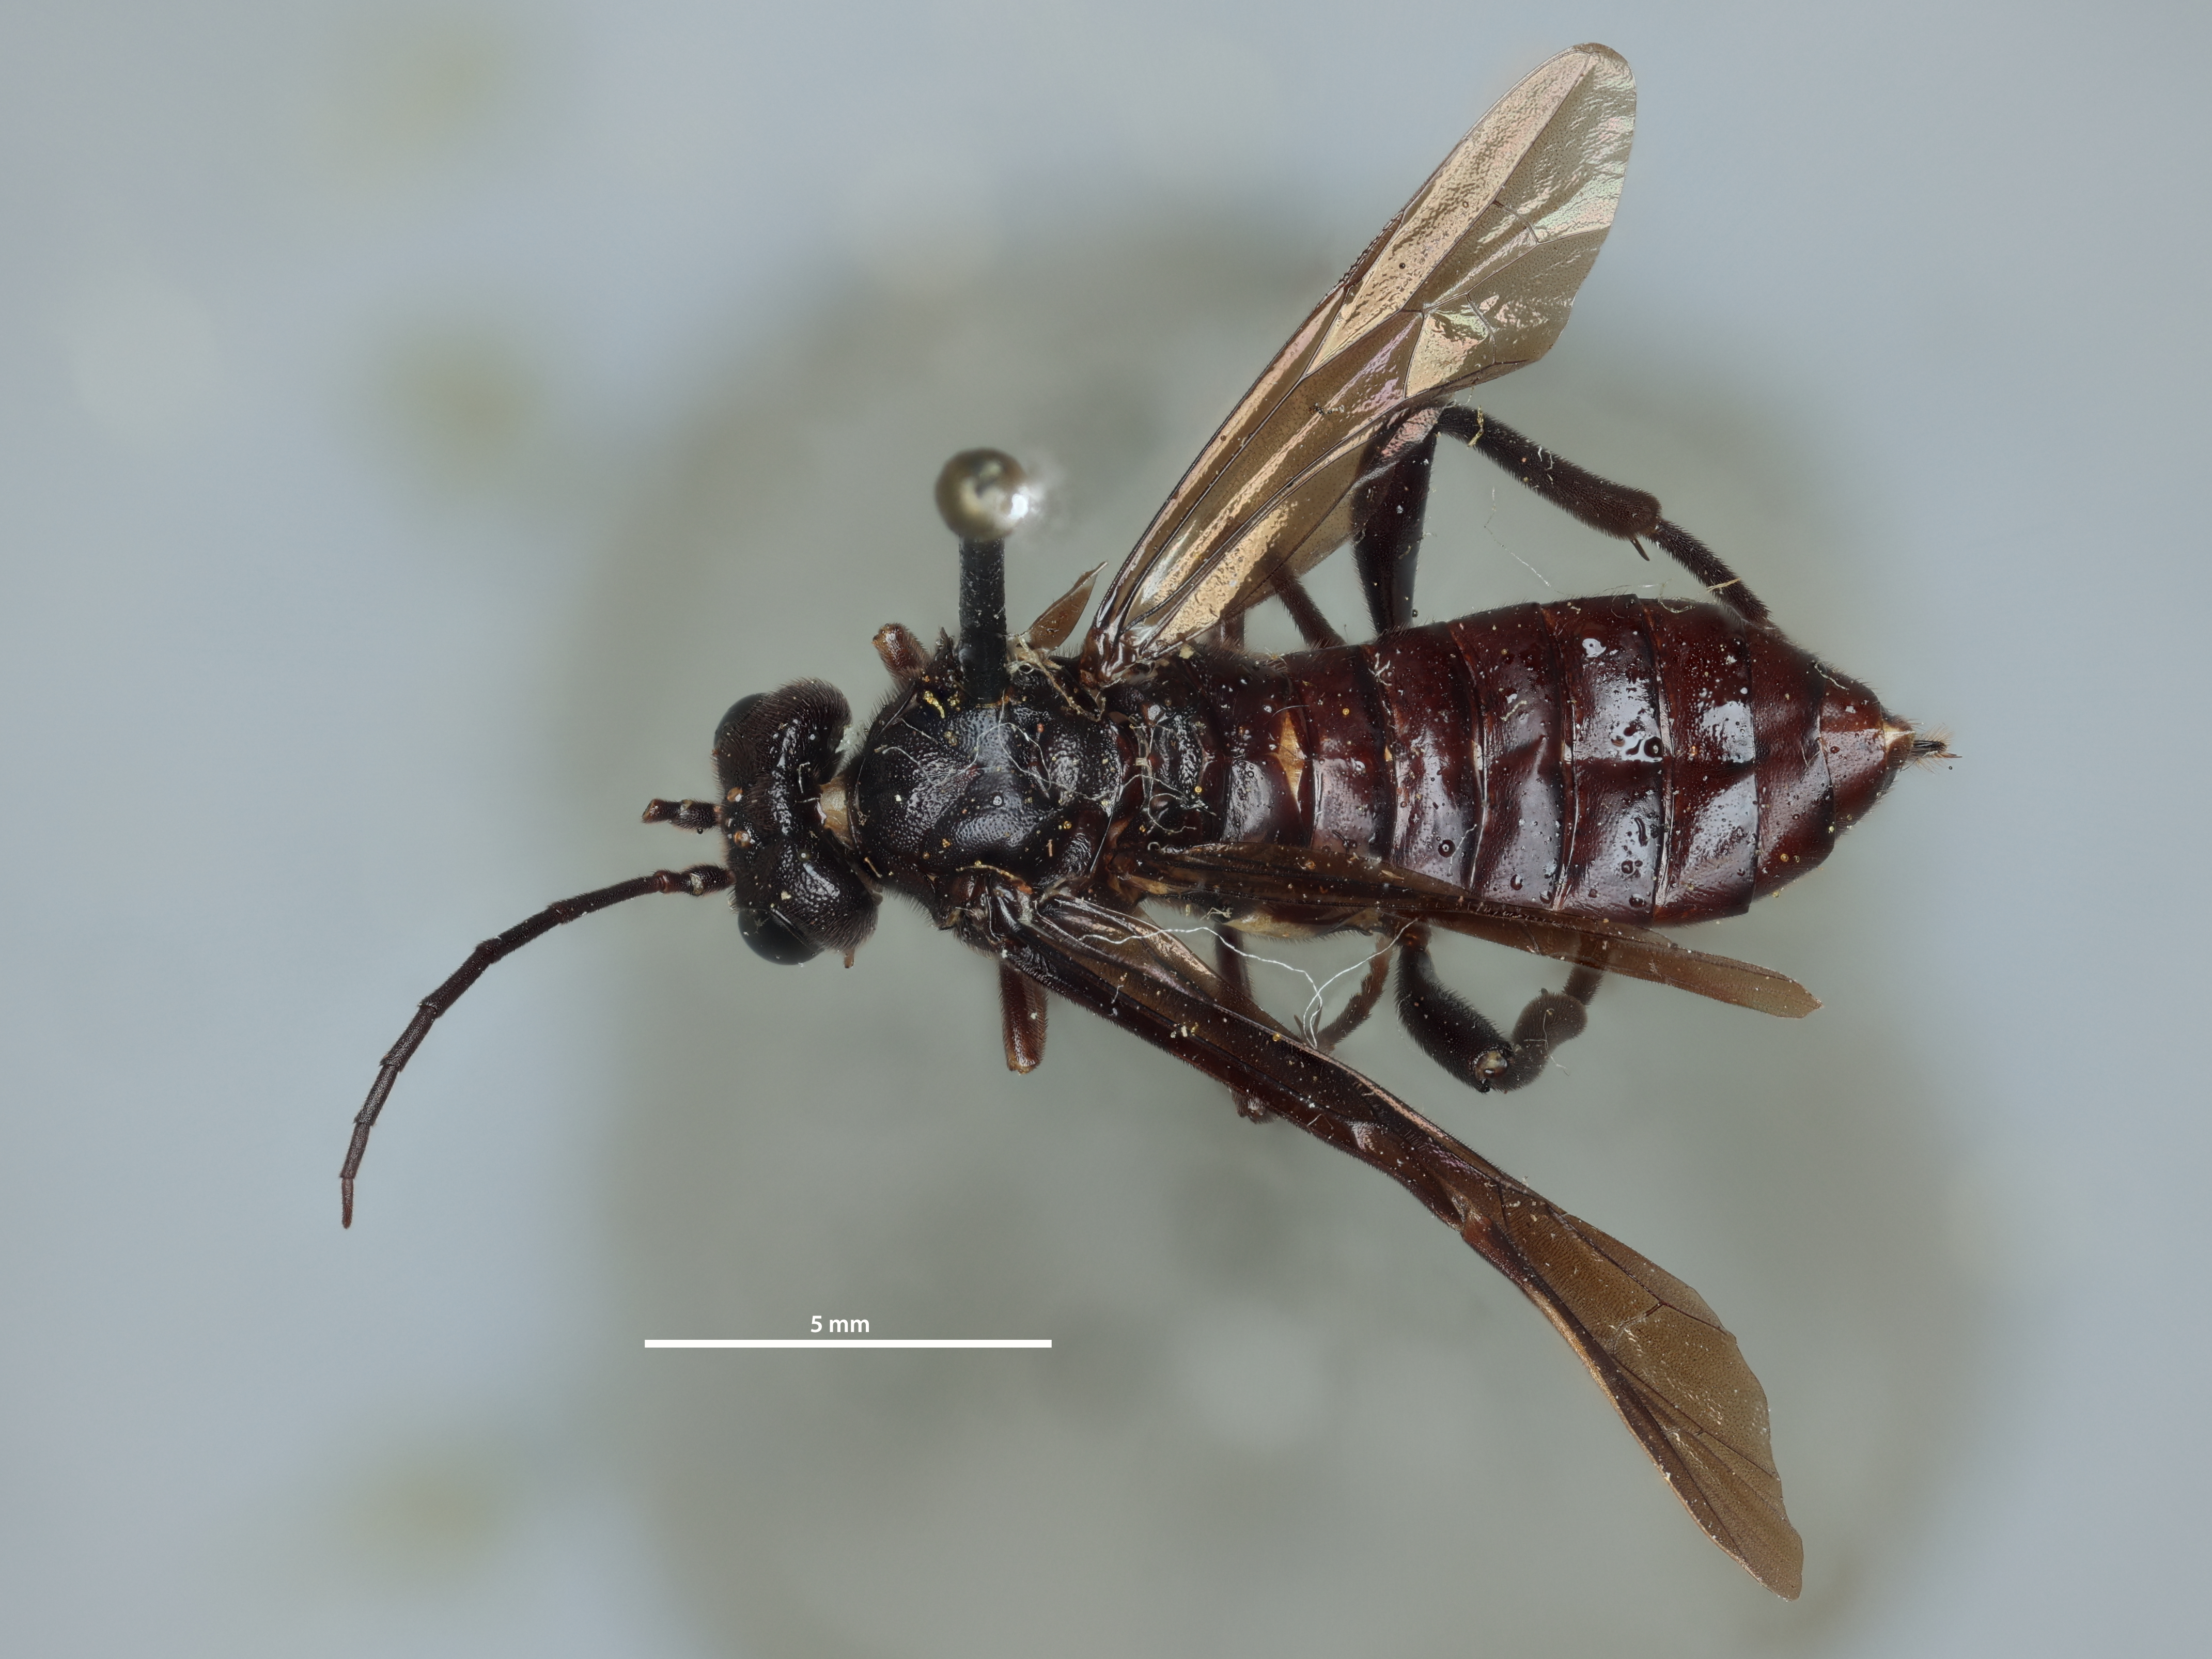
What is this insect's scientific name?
Lagium planifrons
